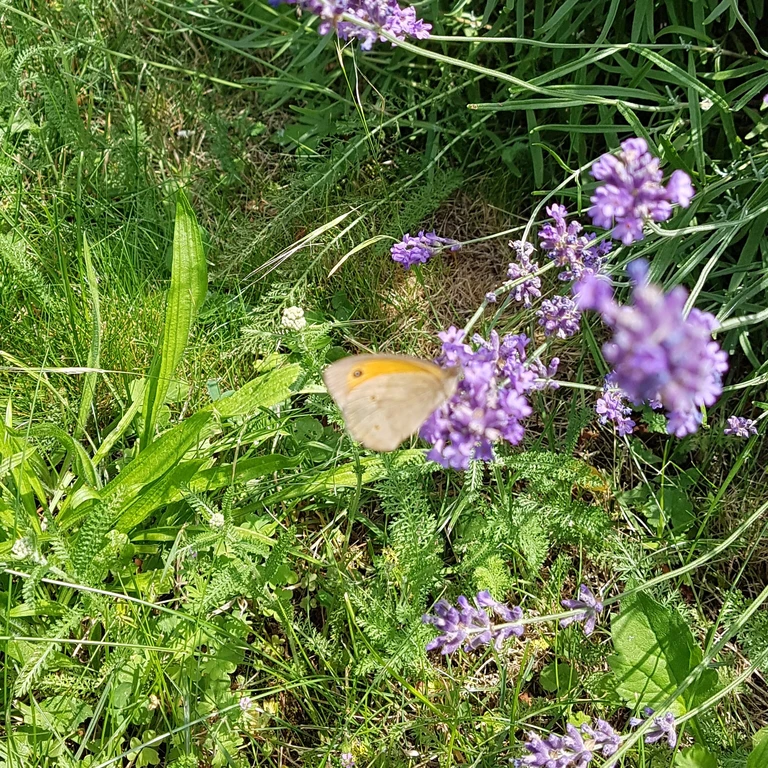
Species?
Maniola jurtina
